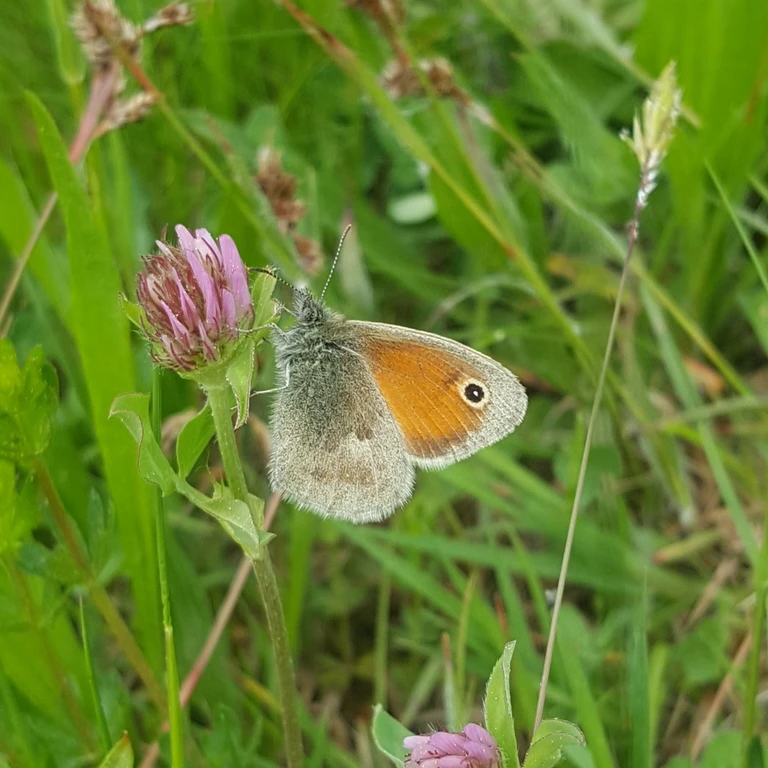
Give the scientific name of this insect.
Coenonympha pamphilus
